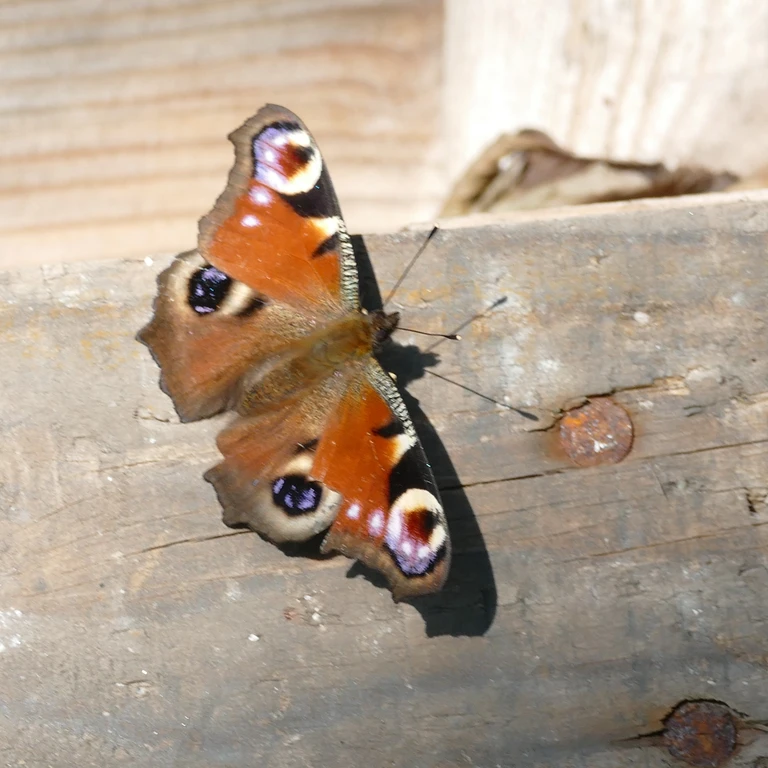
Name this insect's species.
Aglais io
